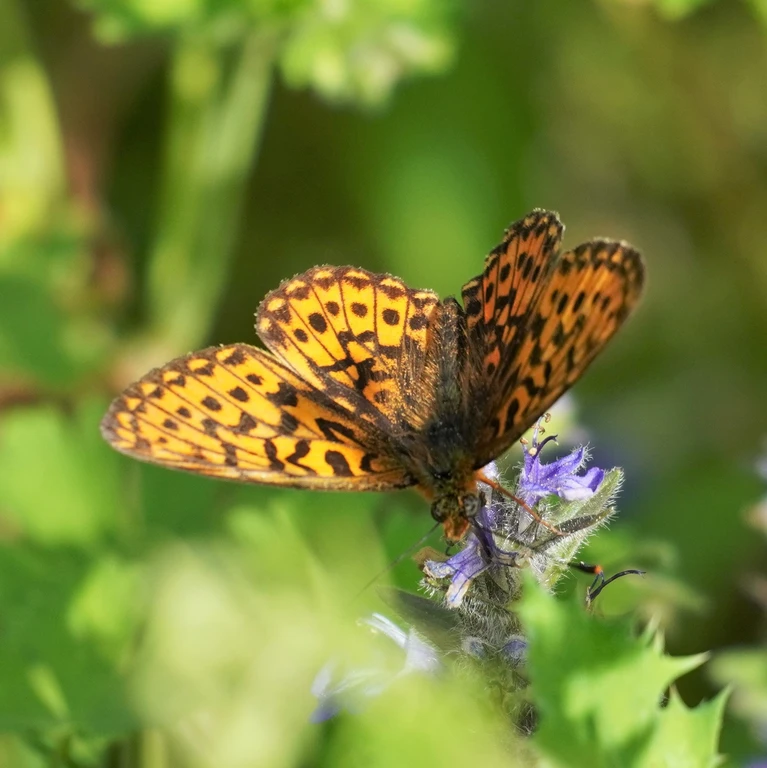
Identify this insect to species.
Boloria euphrosyne (also Clossiana euphrosyne)
